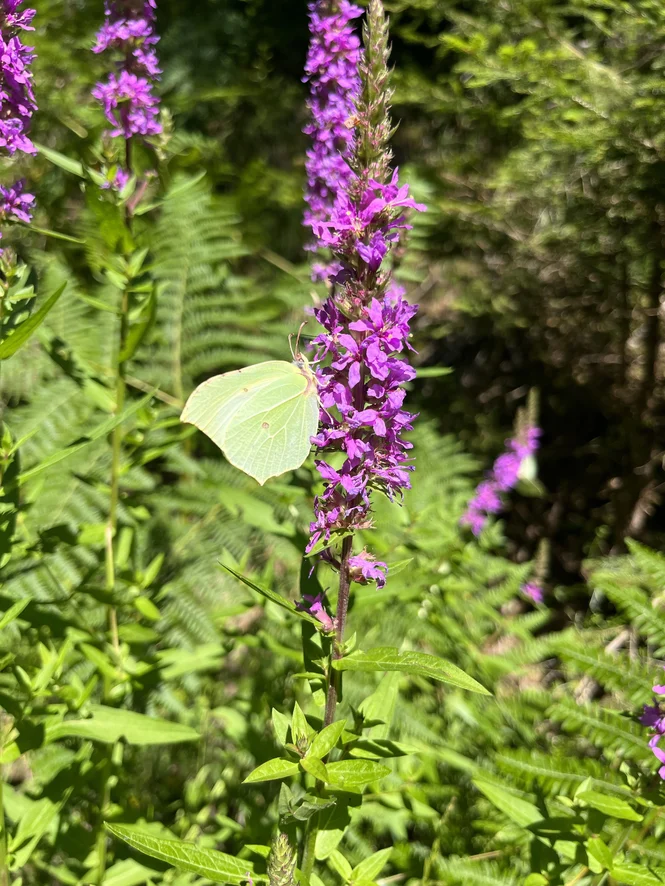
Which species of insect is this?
Gonepteryx rhamni
